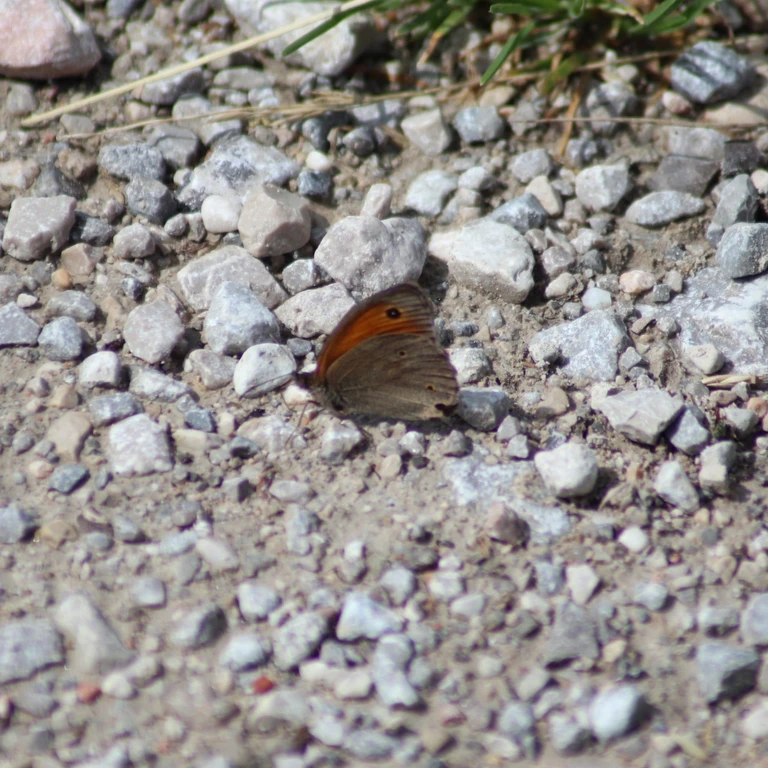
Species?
Maniola jurtina
